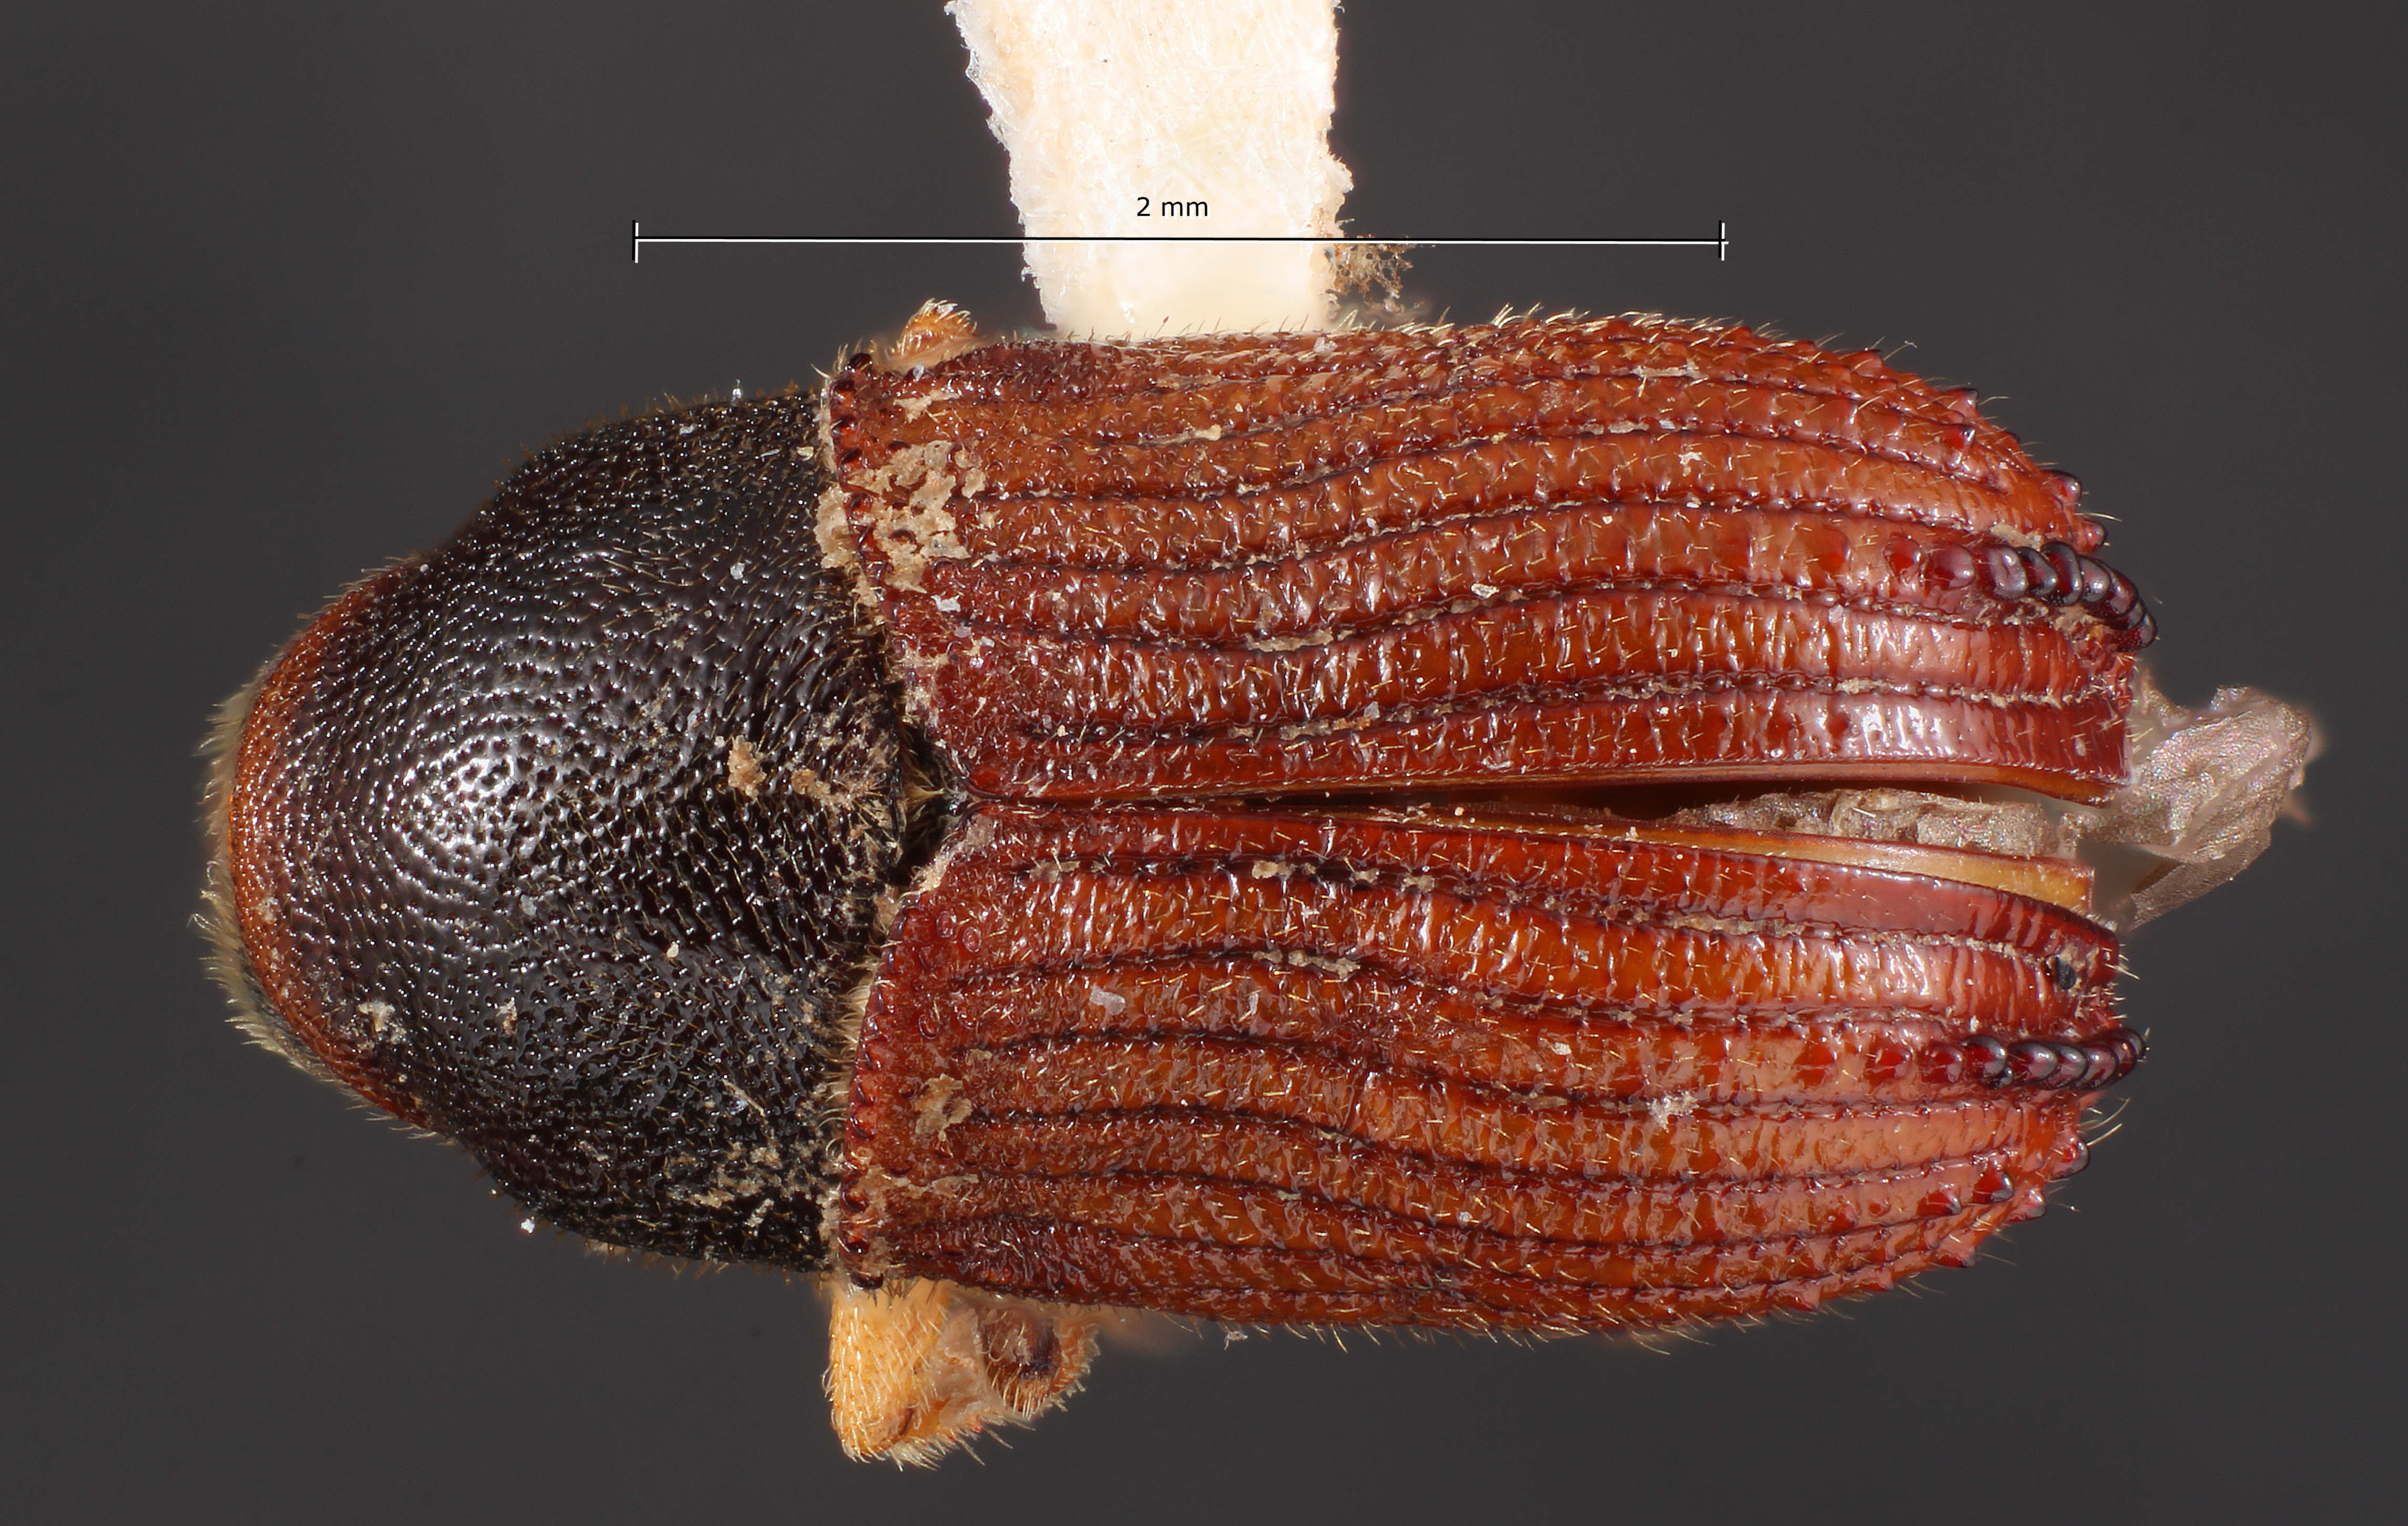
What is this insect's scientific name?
Phloeosinus squamosus
